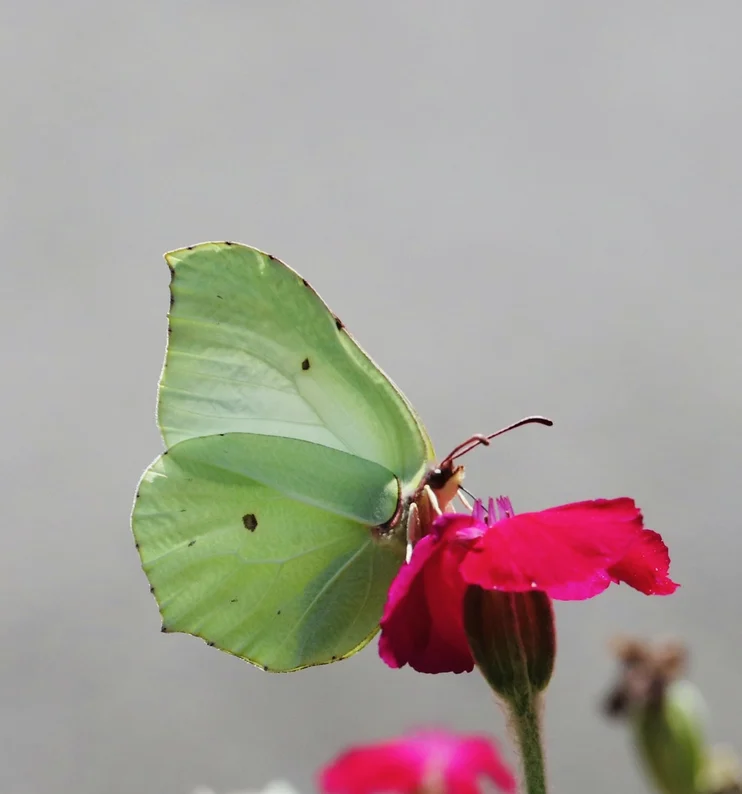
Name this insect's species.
Gonepteryx rhamni
